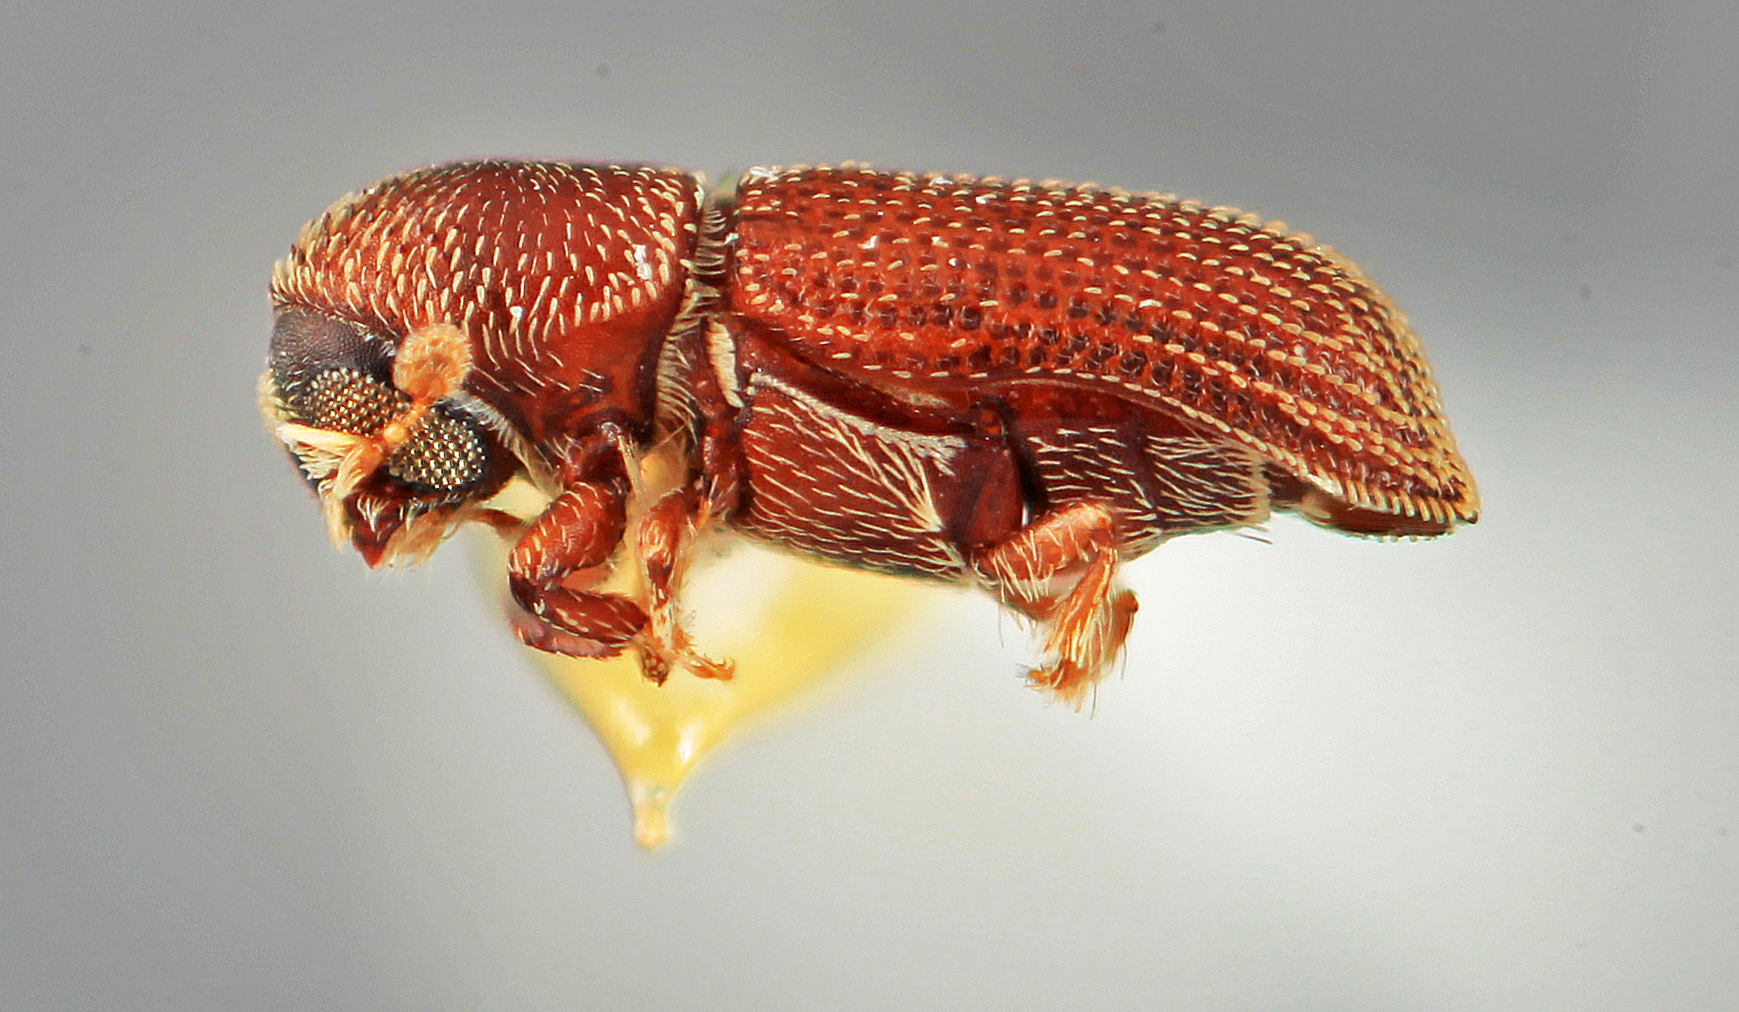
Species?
Micracisella striata
